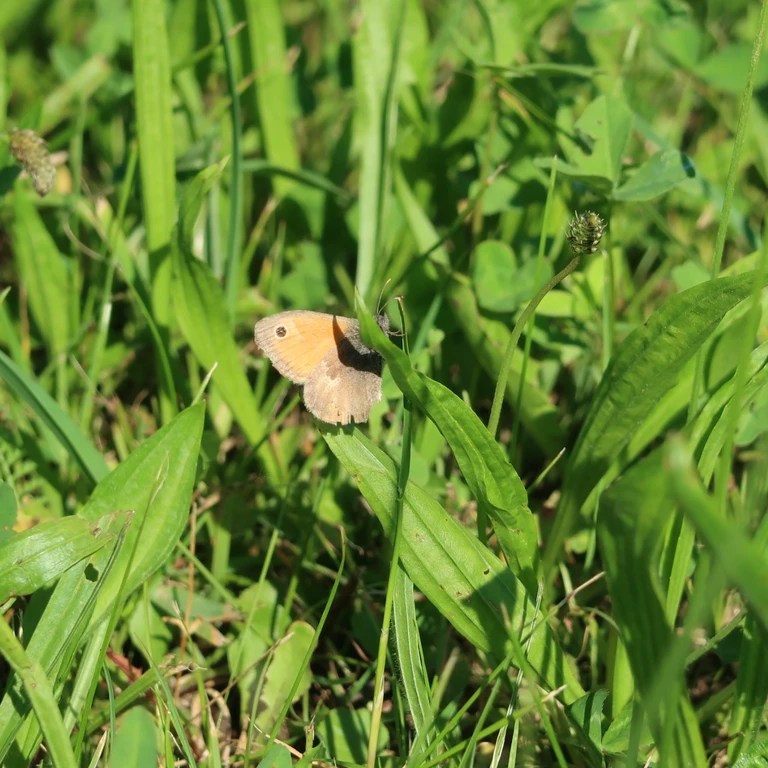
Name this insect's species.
Coenonympha pamphilus
